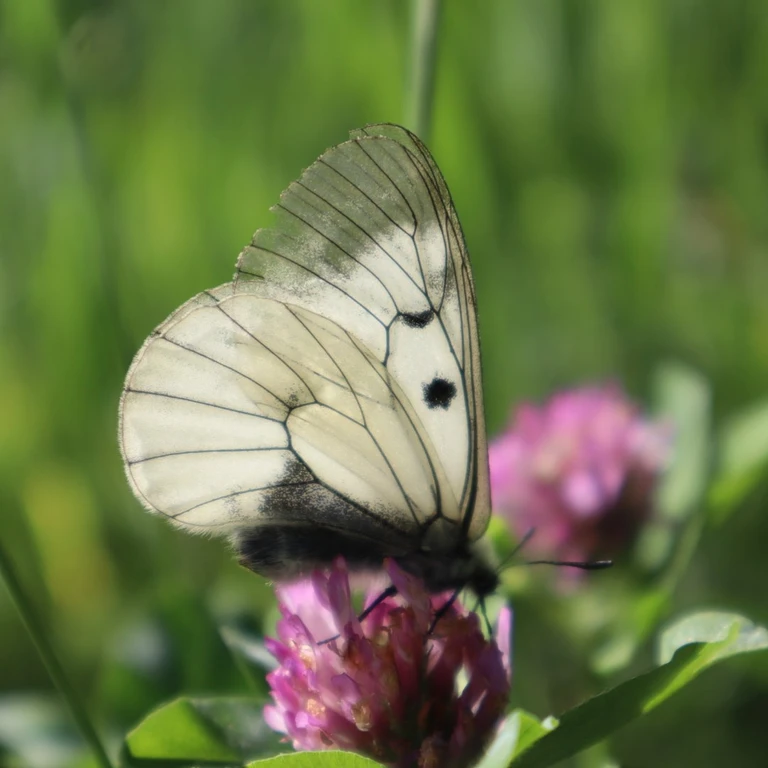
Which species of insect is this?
Parnassius mnemosyne
